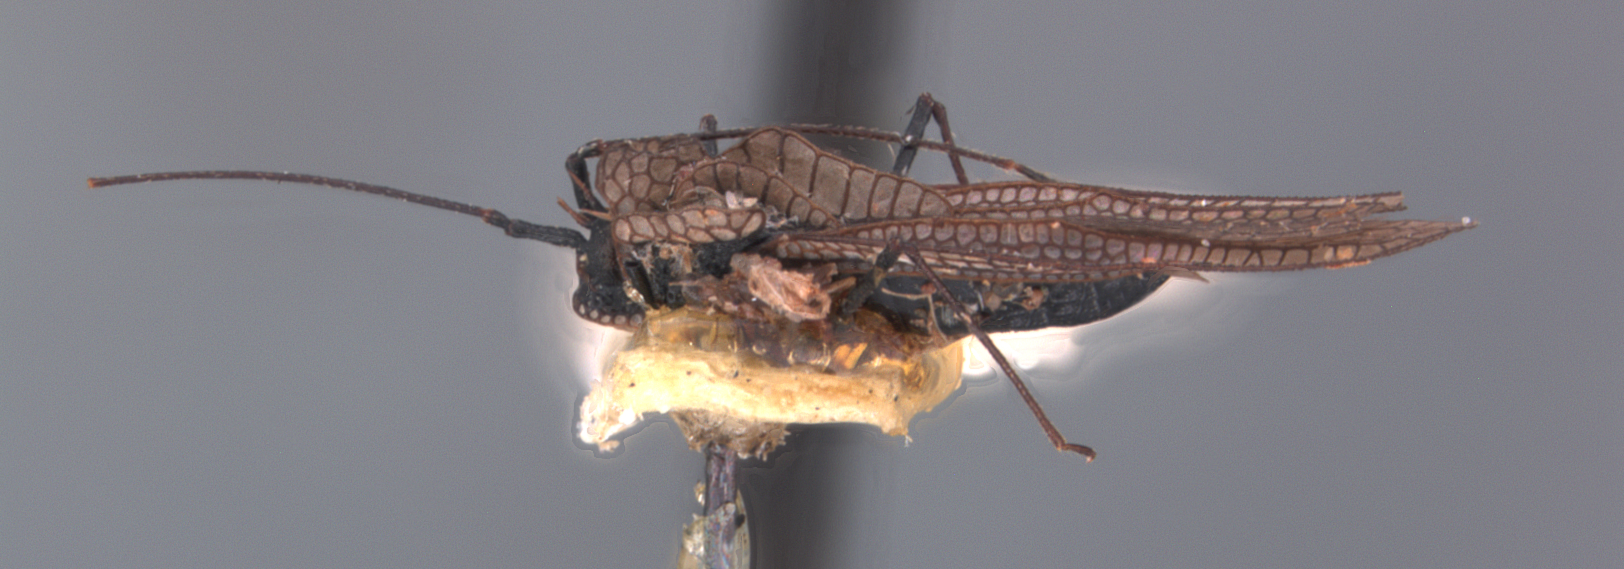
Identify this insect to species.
Leptopharsa lenatis
